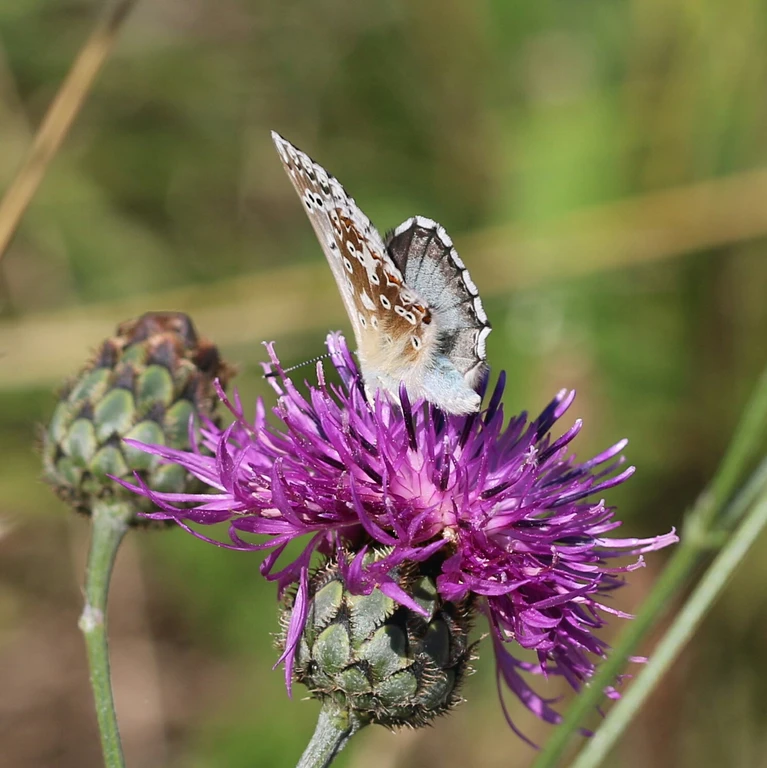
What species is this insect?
Lysandra coridon
